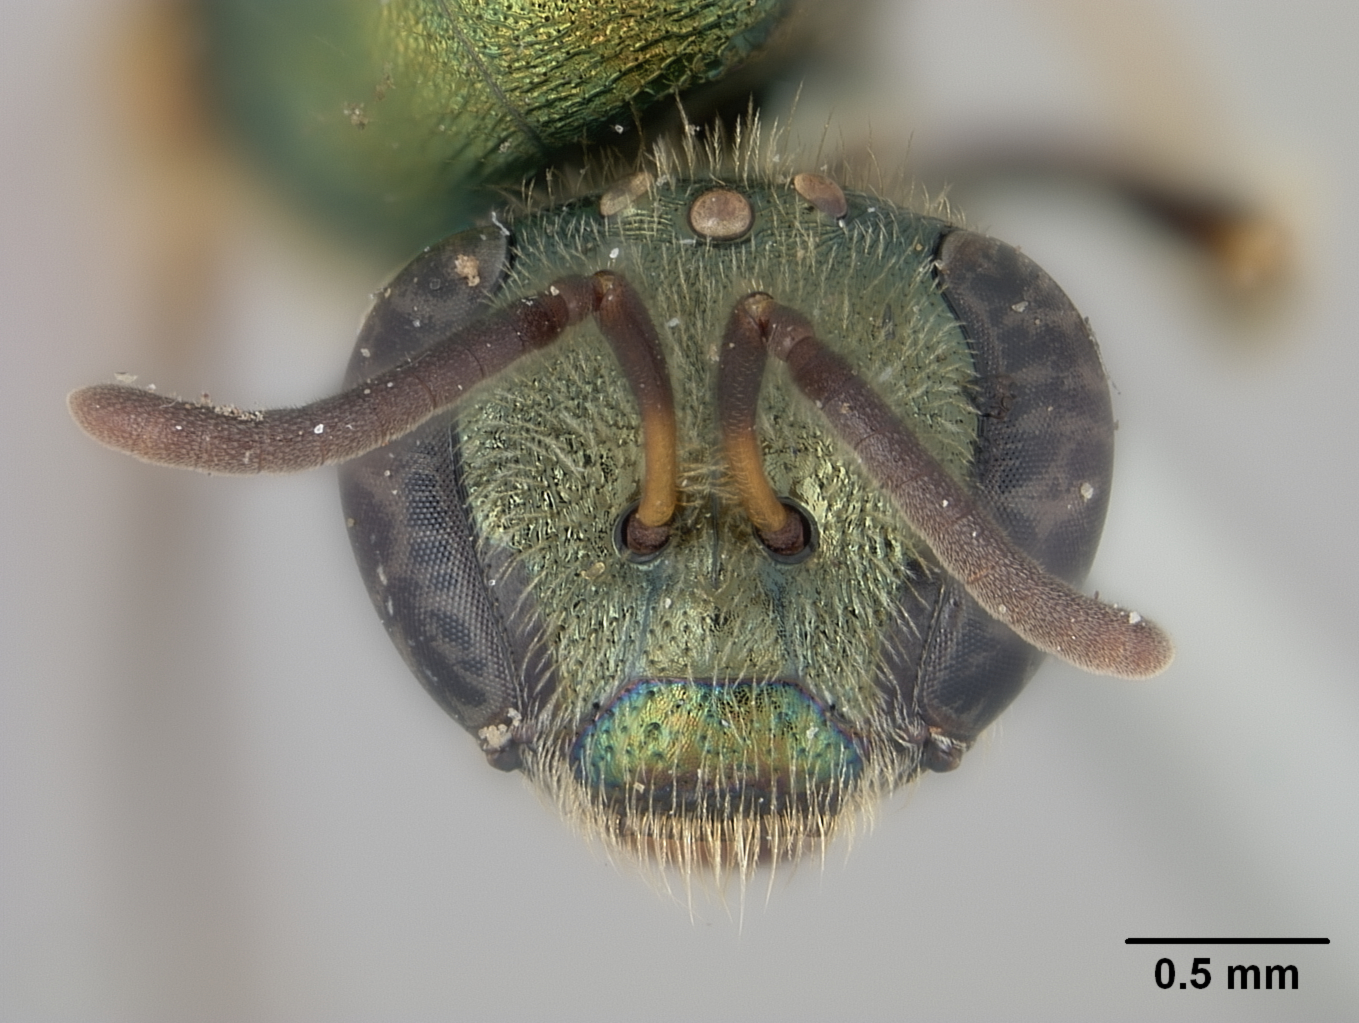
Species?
Halictus adonidiae
